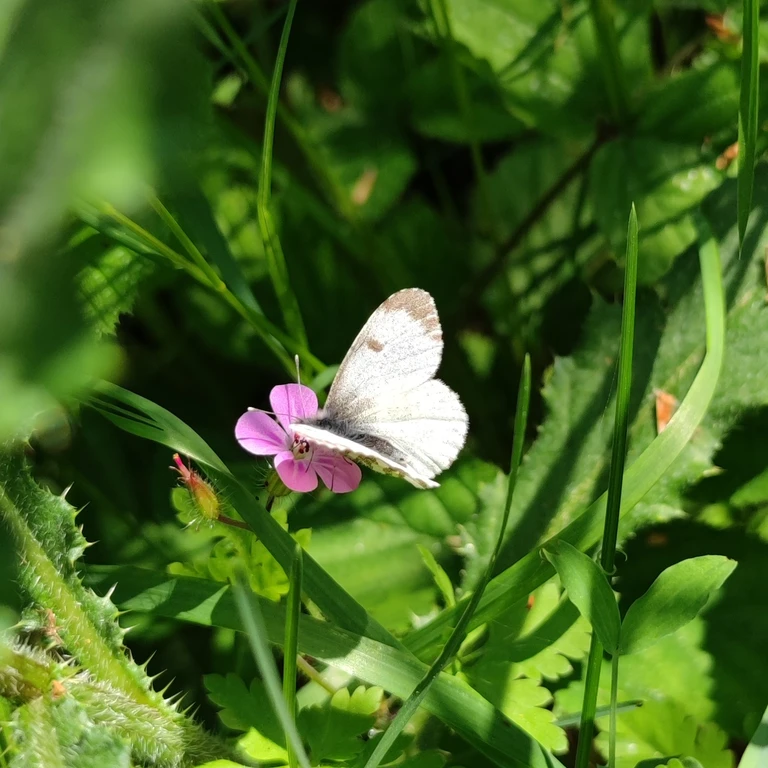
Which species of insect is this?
Anthocharis cardamines
